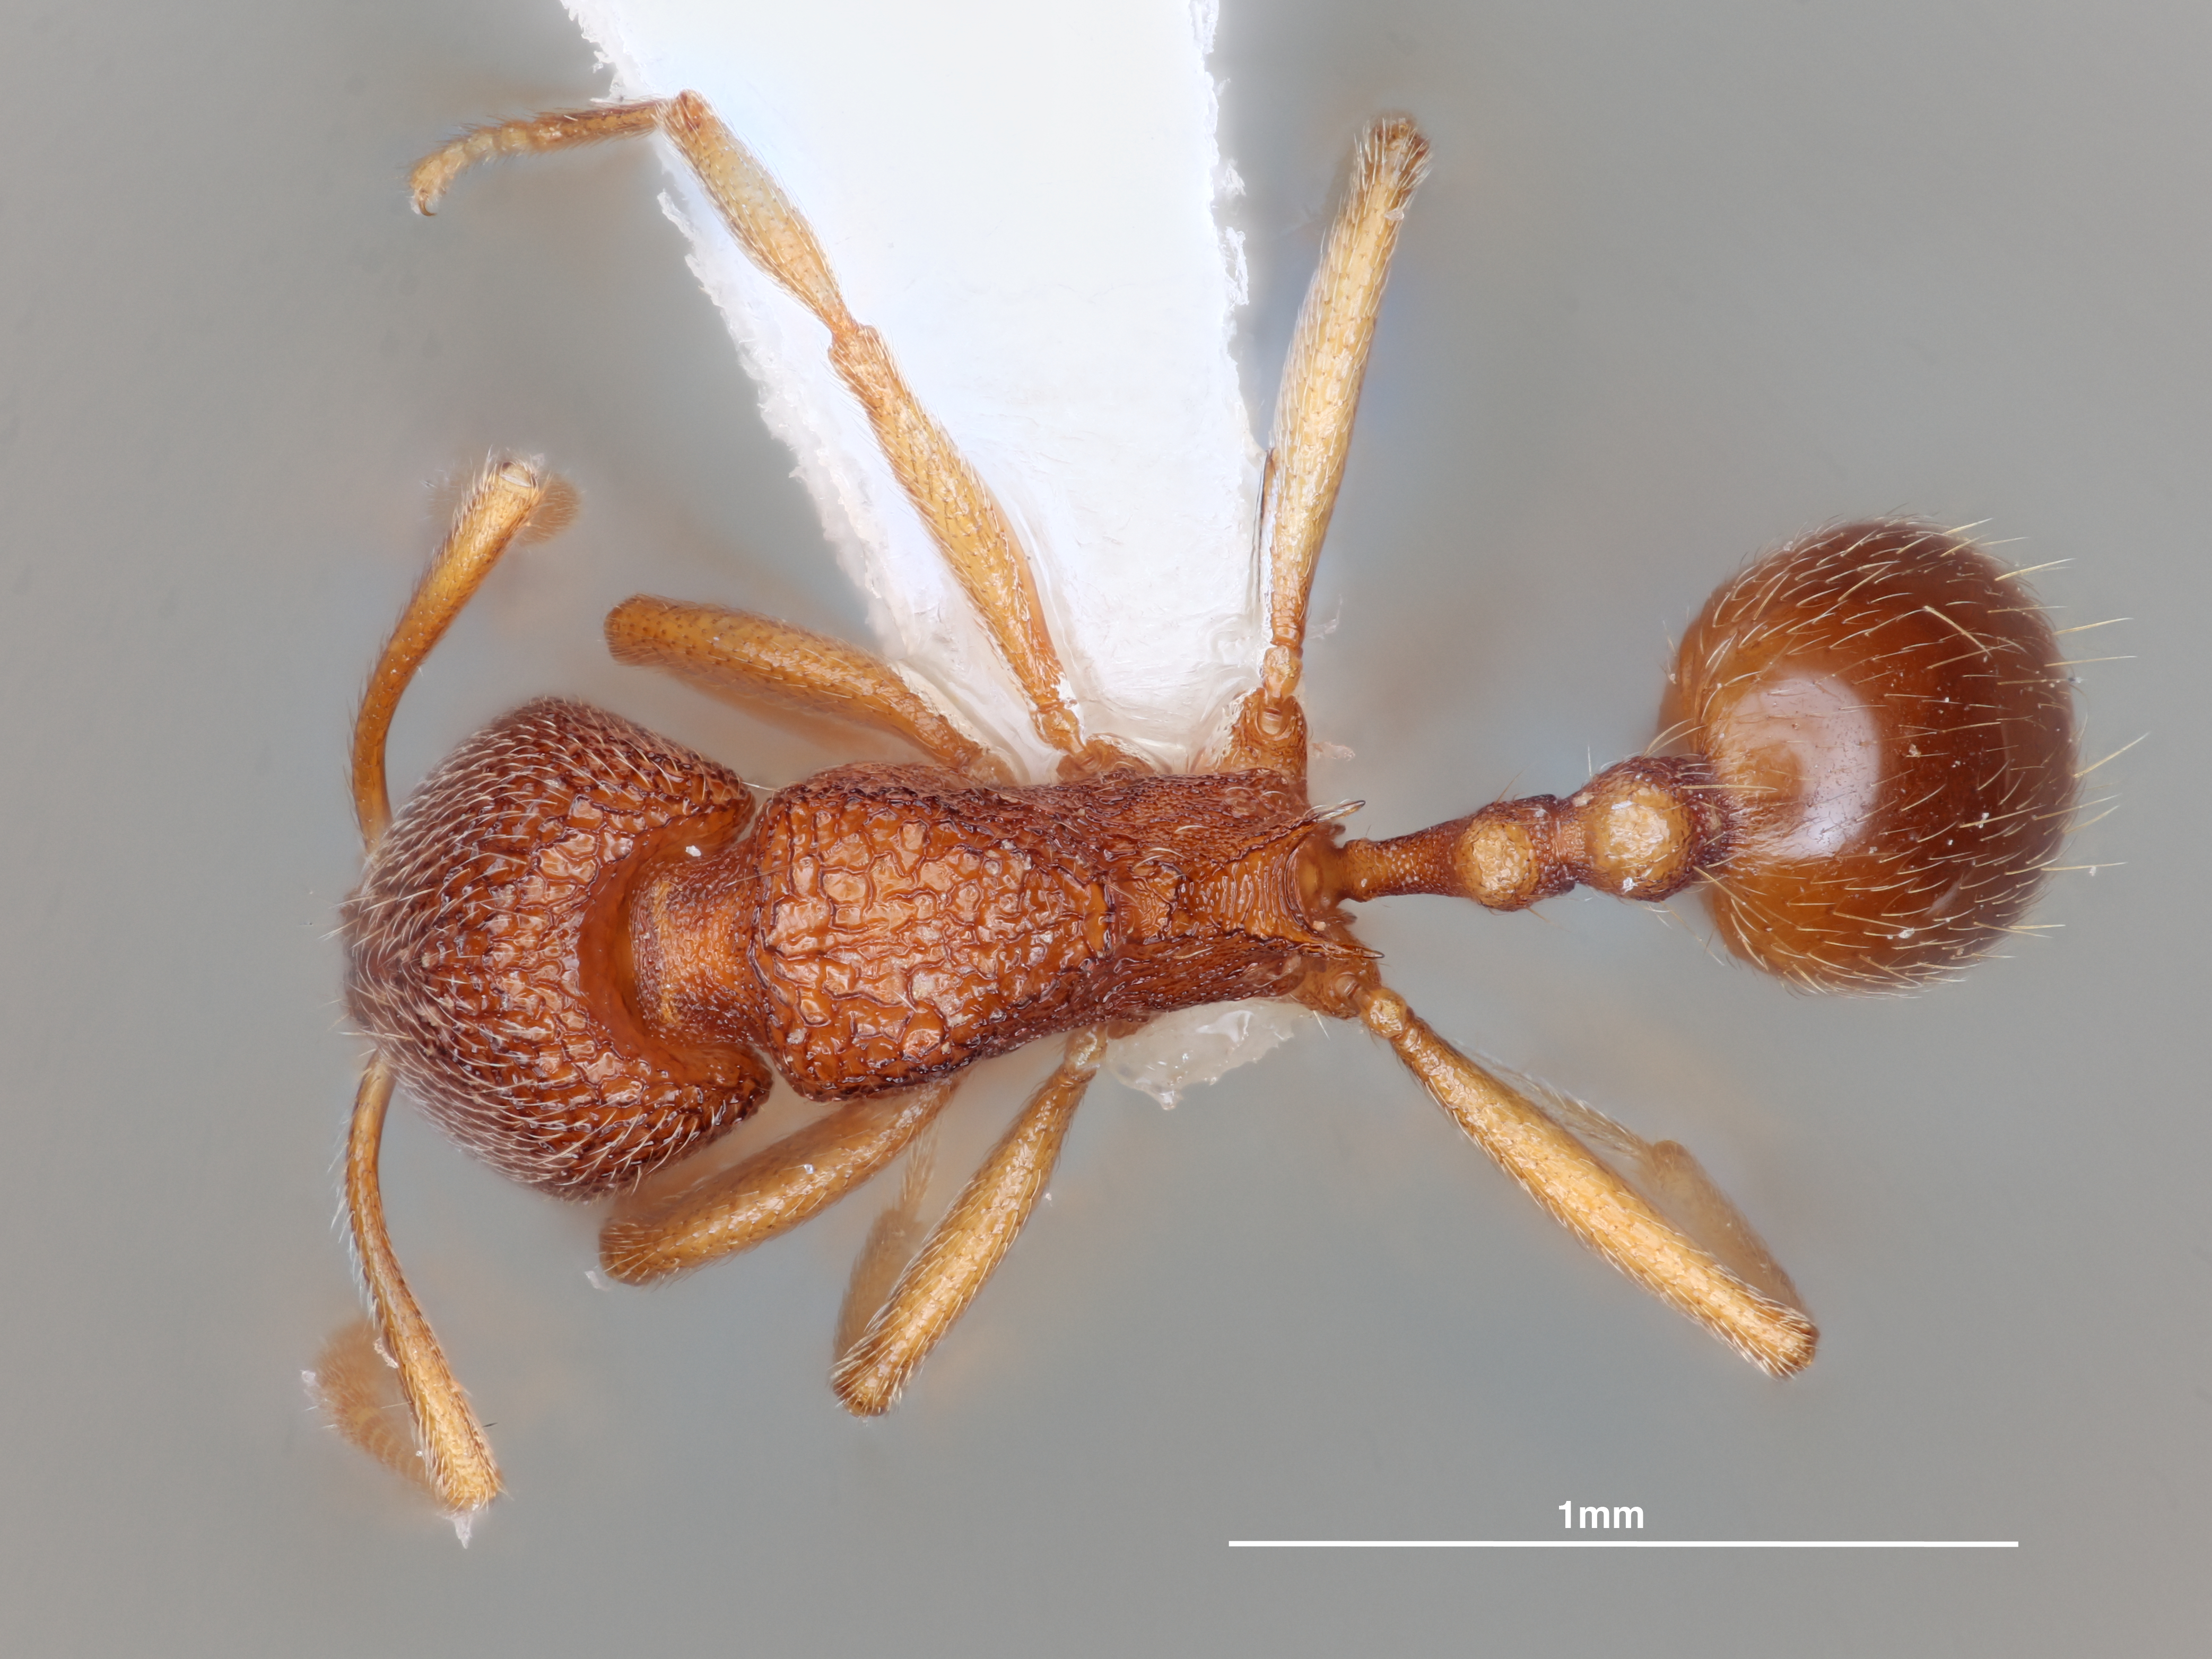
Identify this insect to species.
Stenamma excisum
